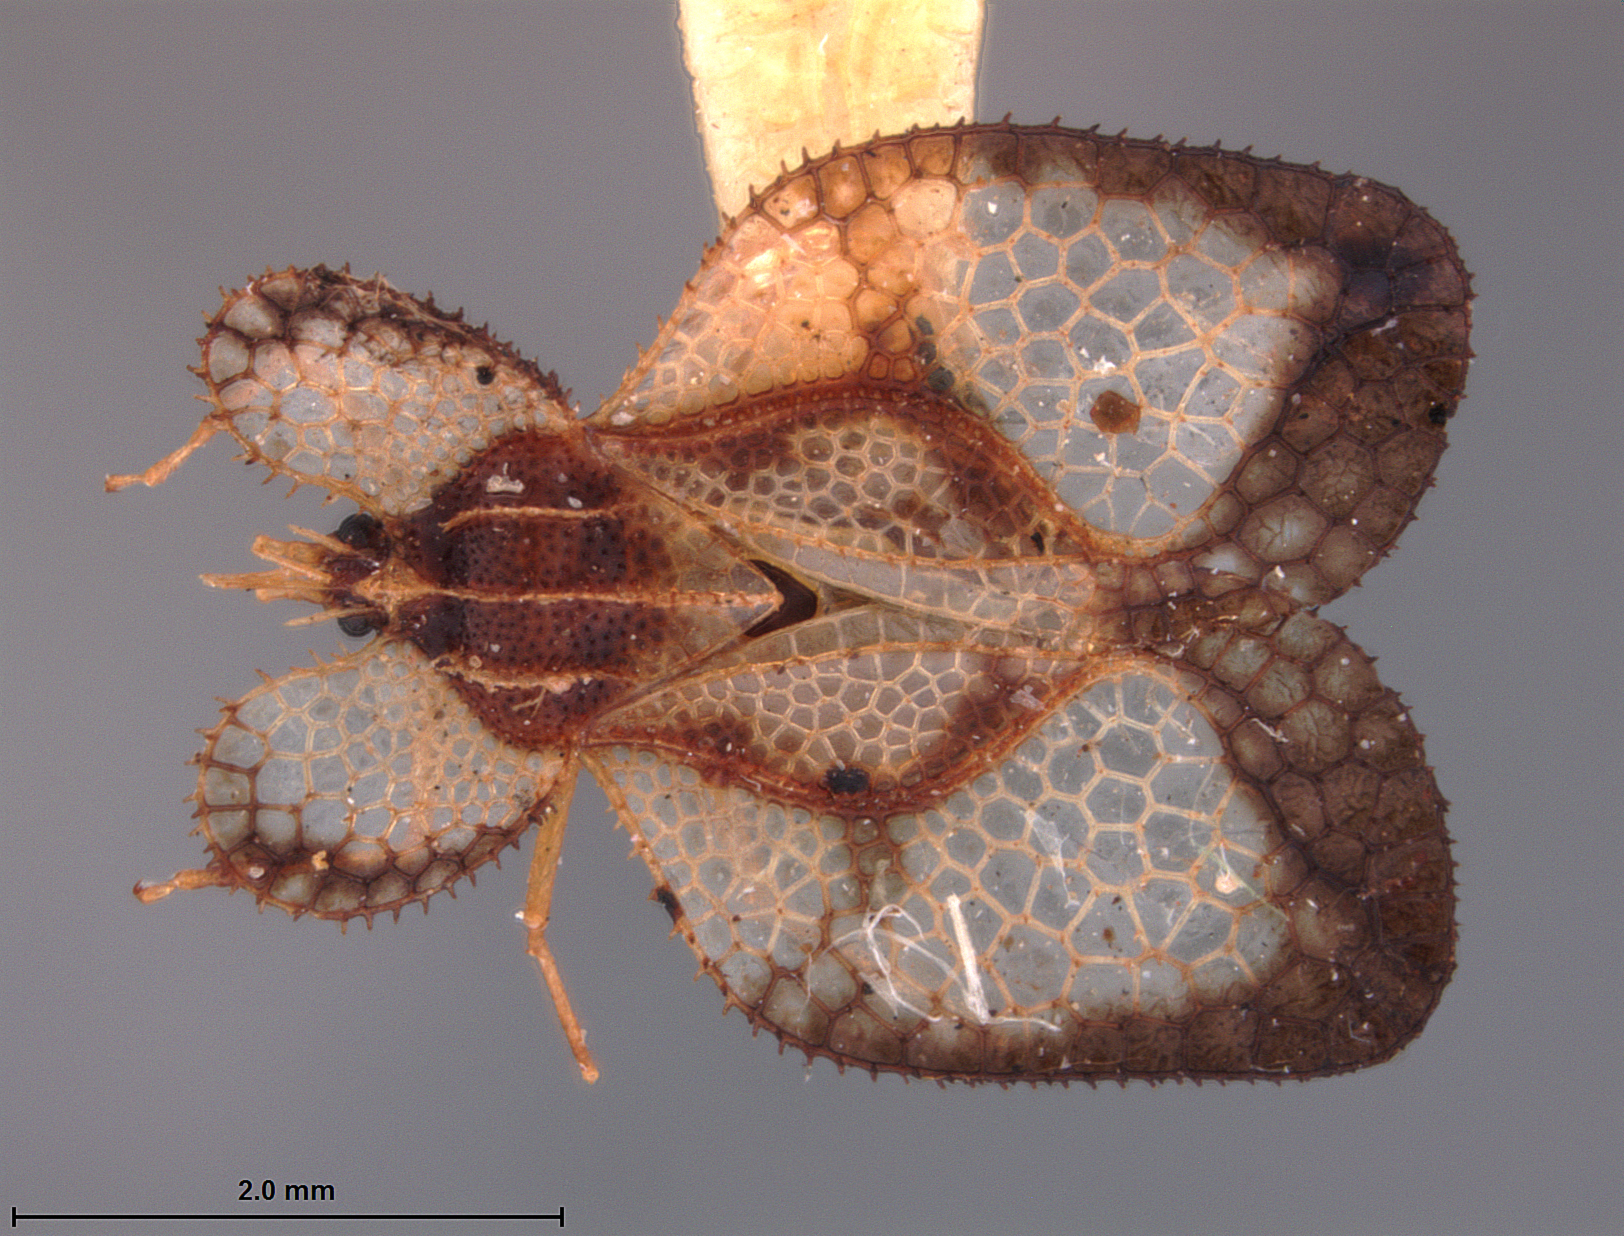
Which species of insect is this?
Lepturga dignata
